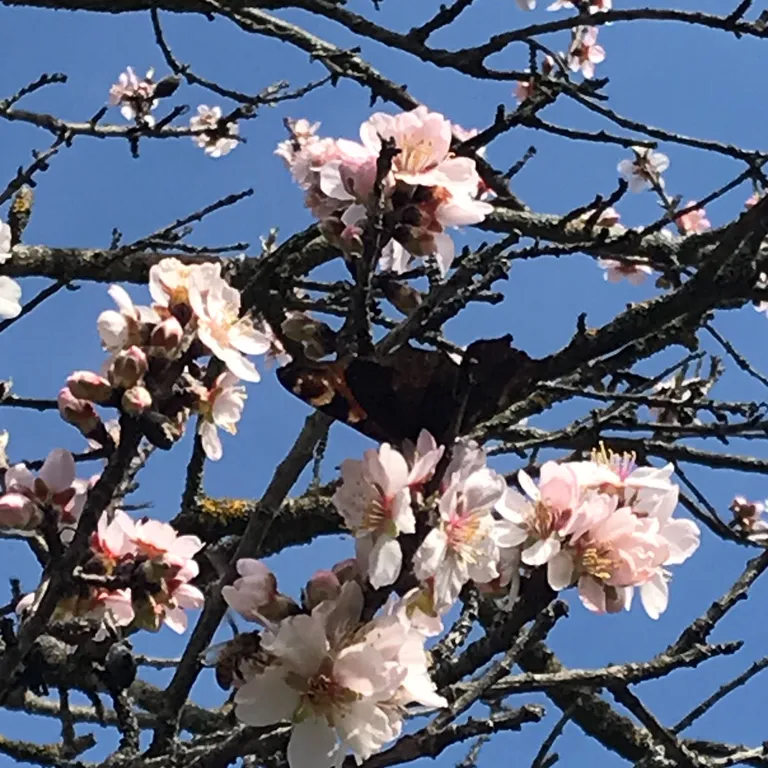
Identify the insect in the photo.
Aglais io
